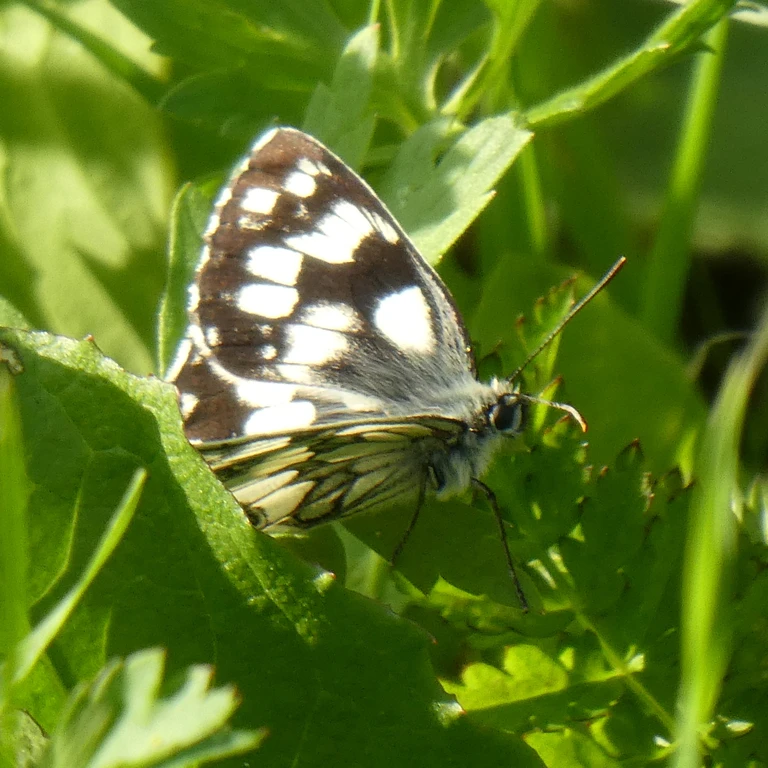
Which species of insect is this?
Melanargia galathea
